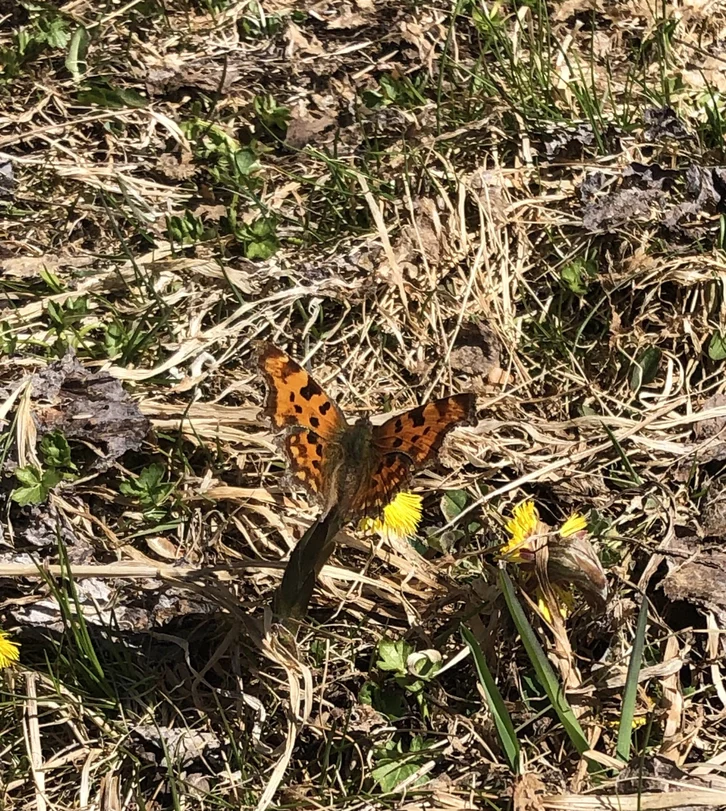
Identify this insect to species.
Polygonia c-album
